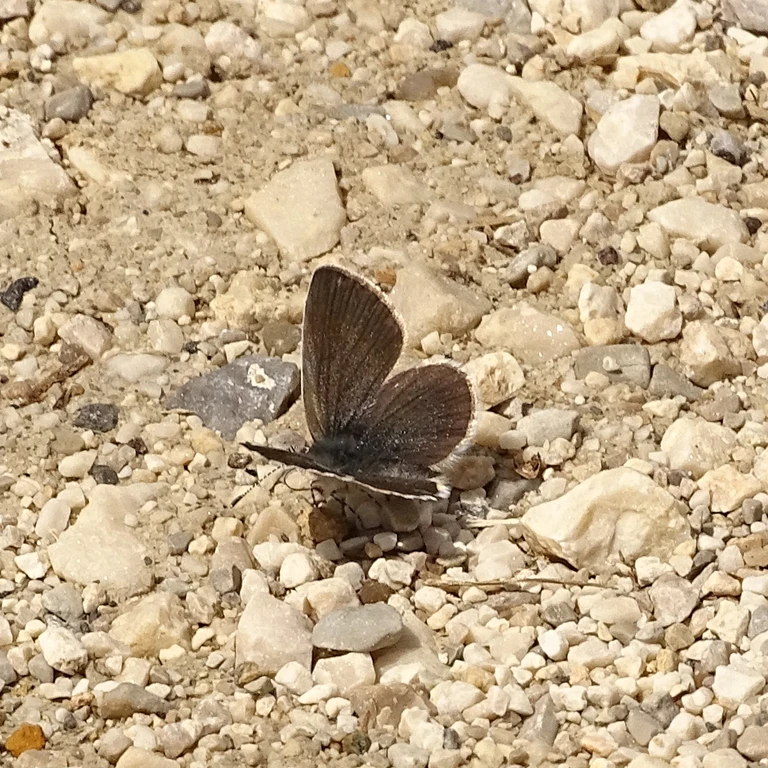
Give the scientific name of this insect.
Cupido minimus
